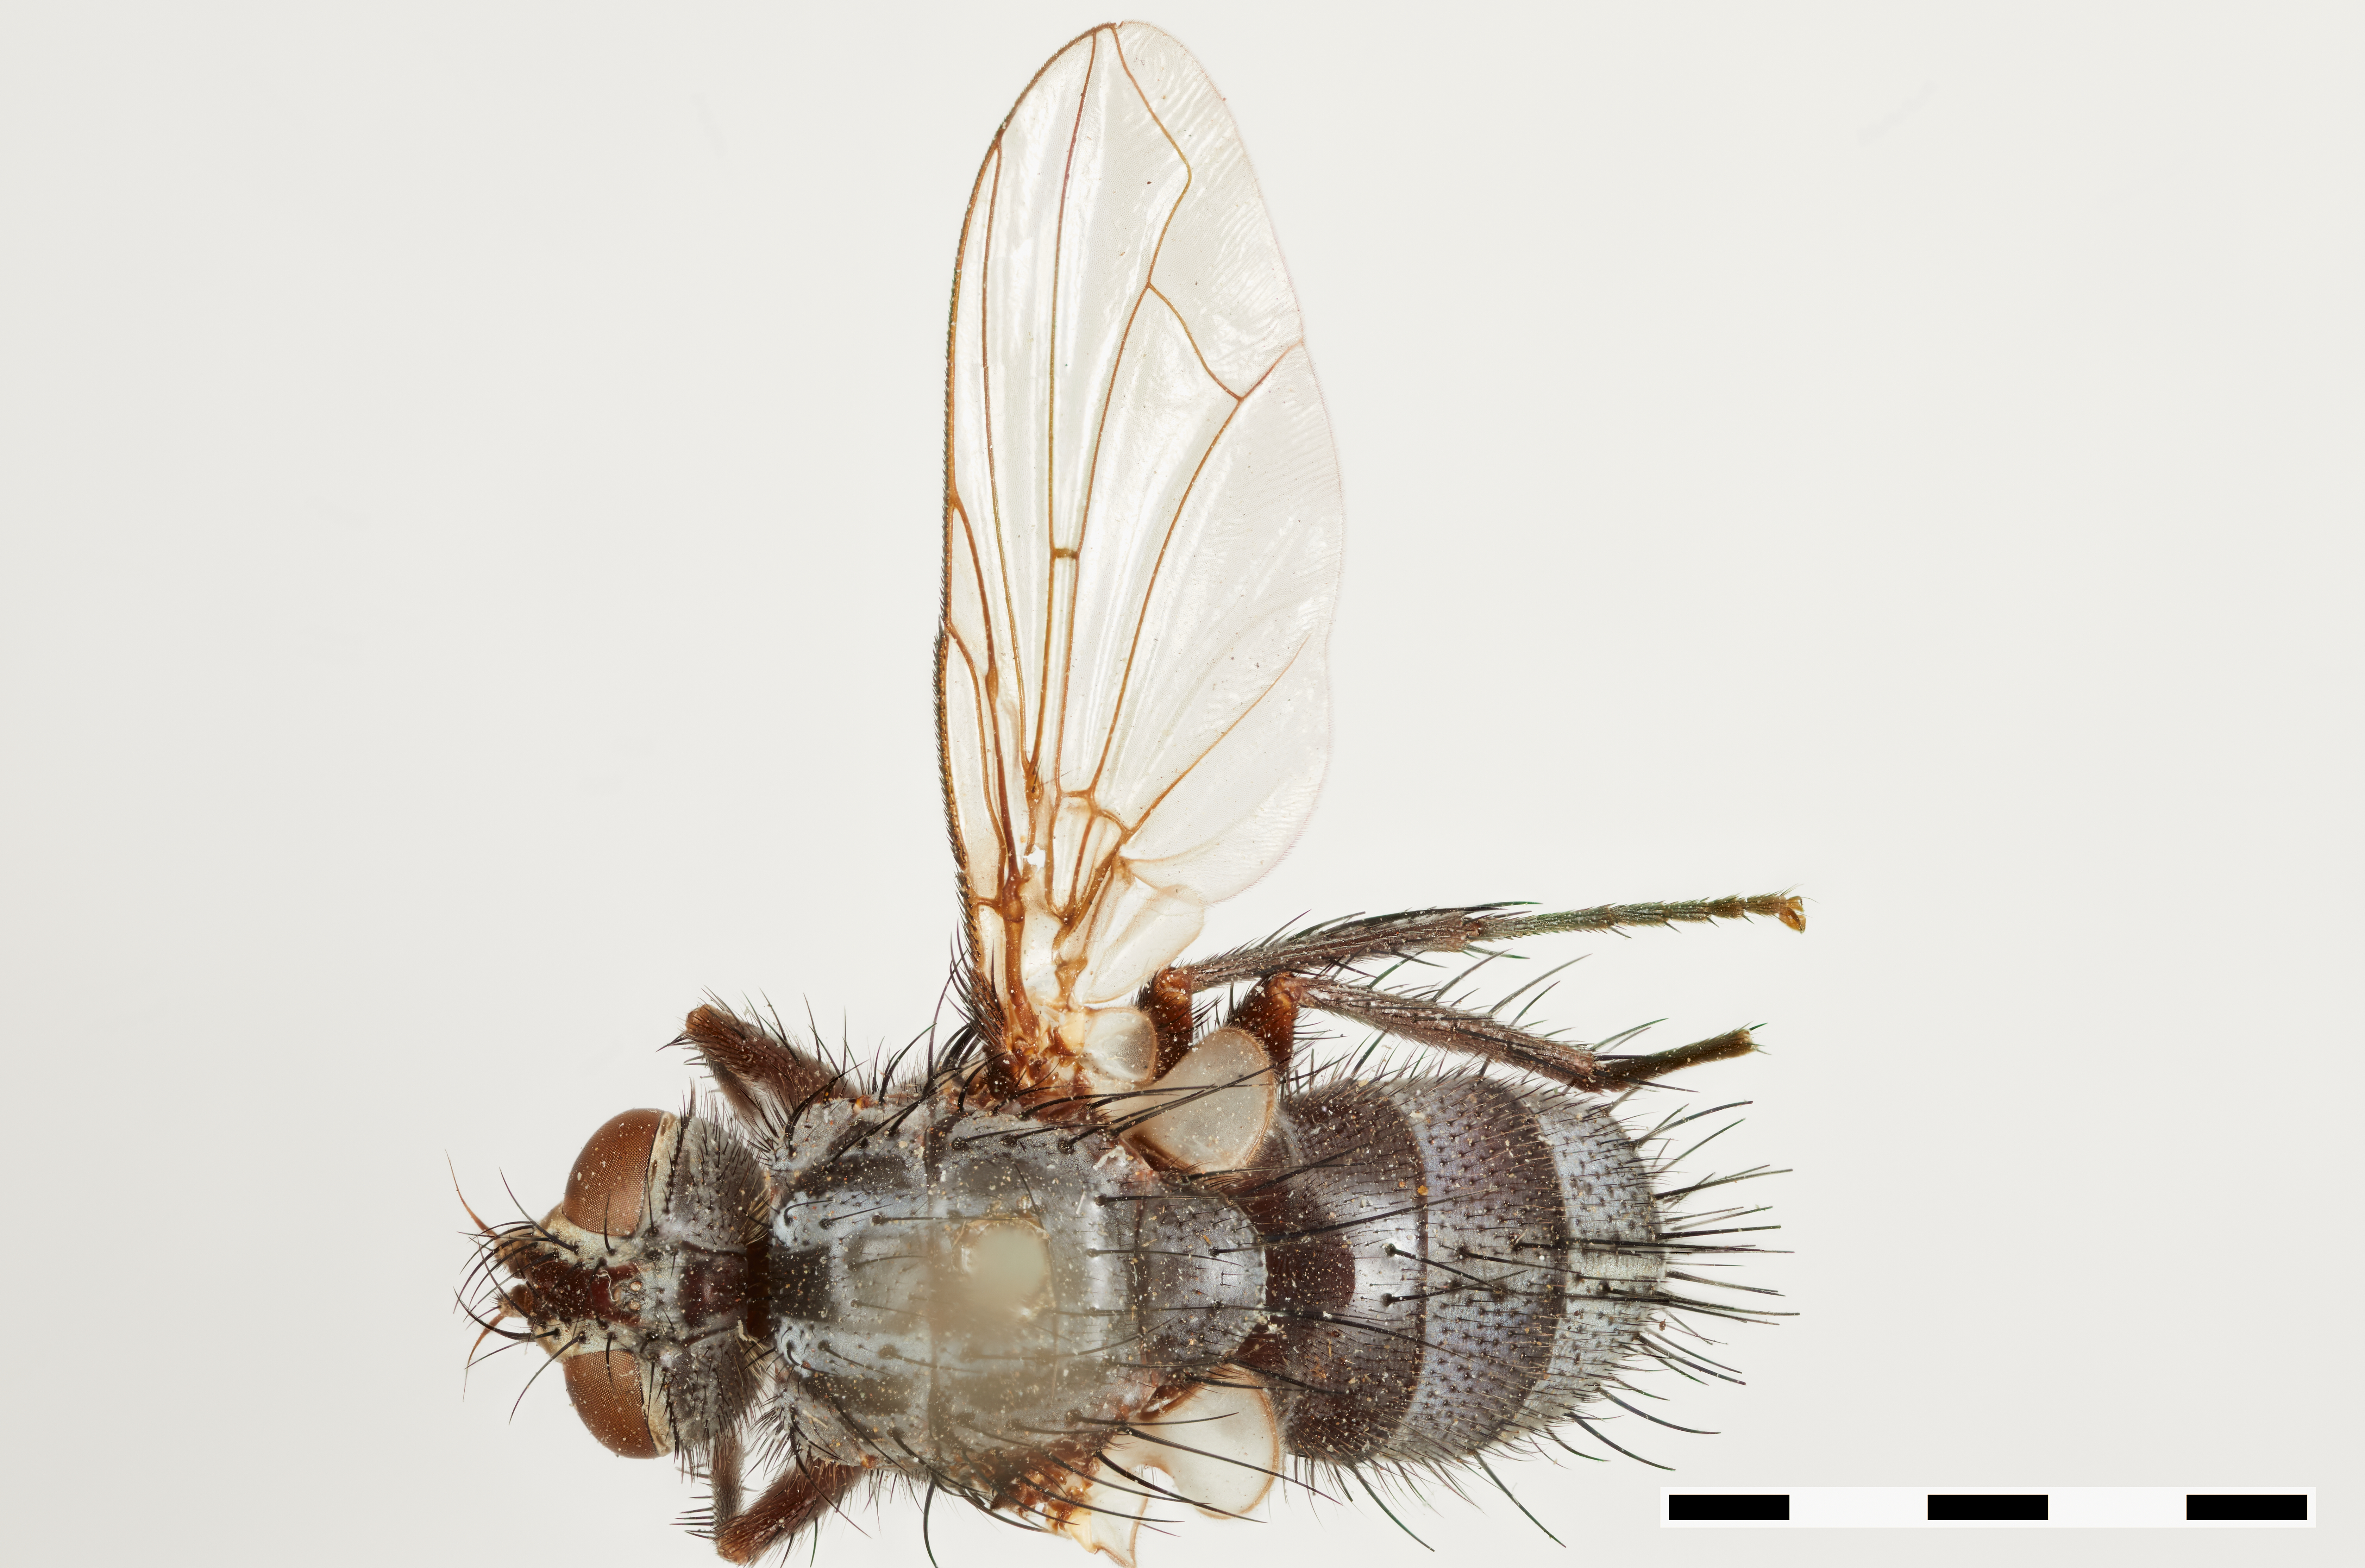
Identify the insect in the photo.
Pelatachina pellucida
